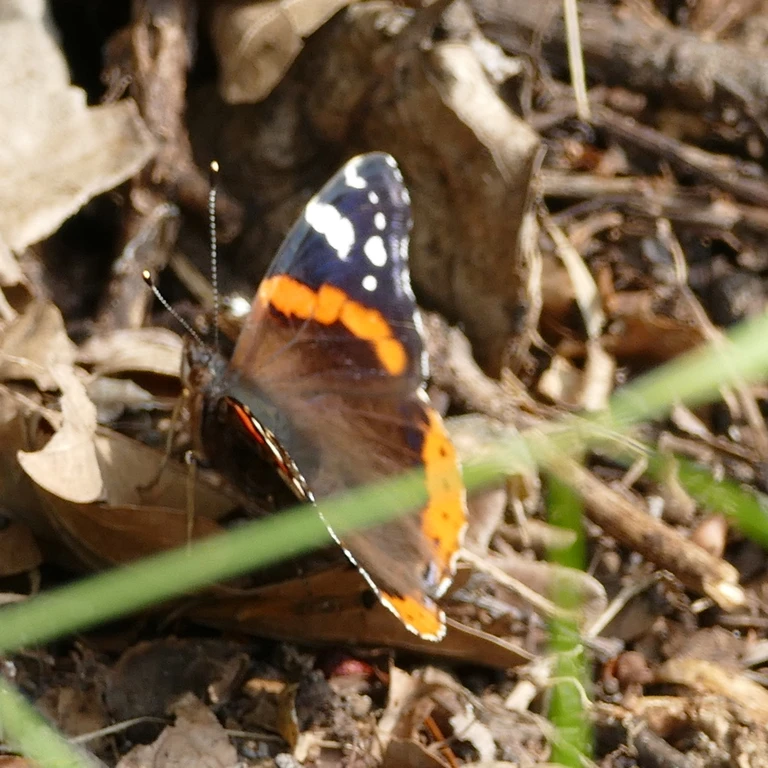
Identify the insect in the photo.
Vanessa atalanta
